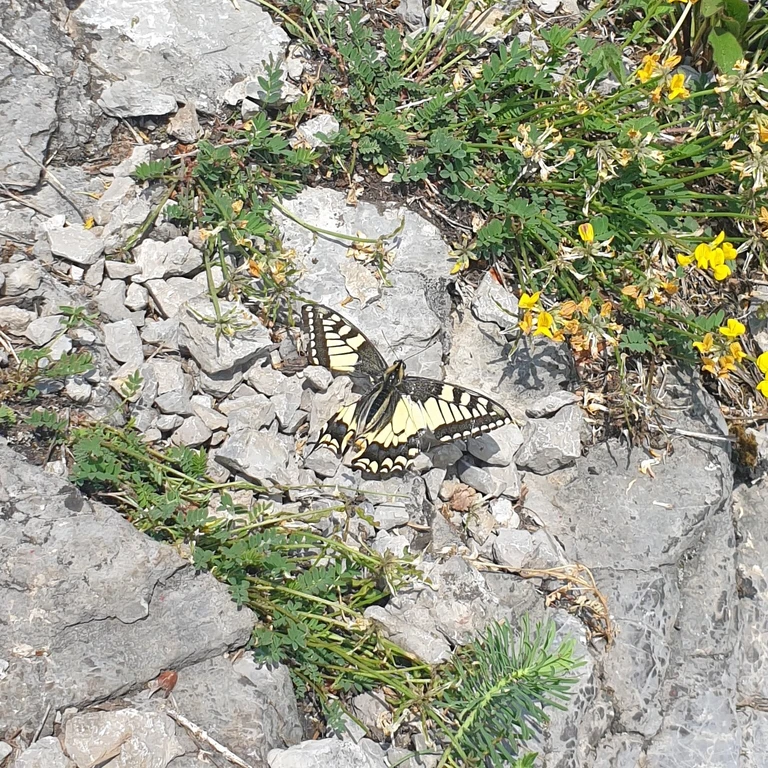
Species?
Papilio machaon
